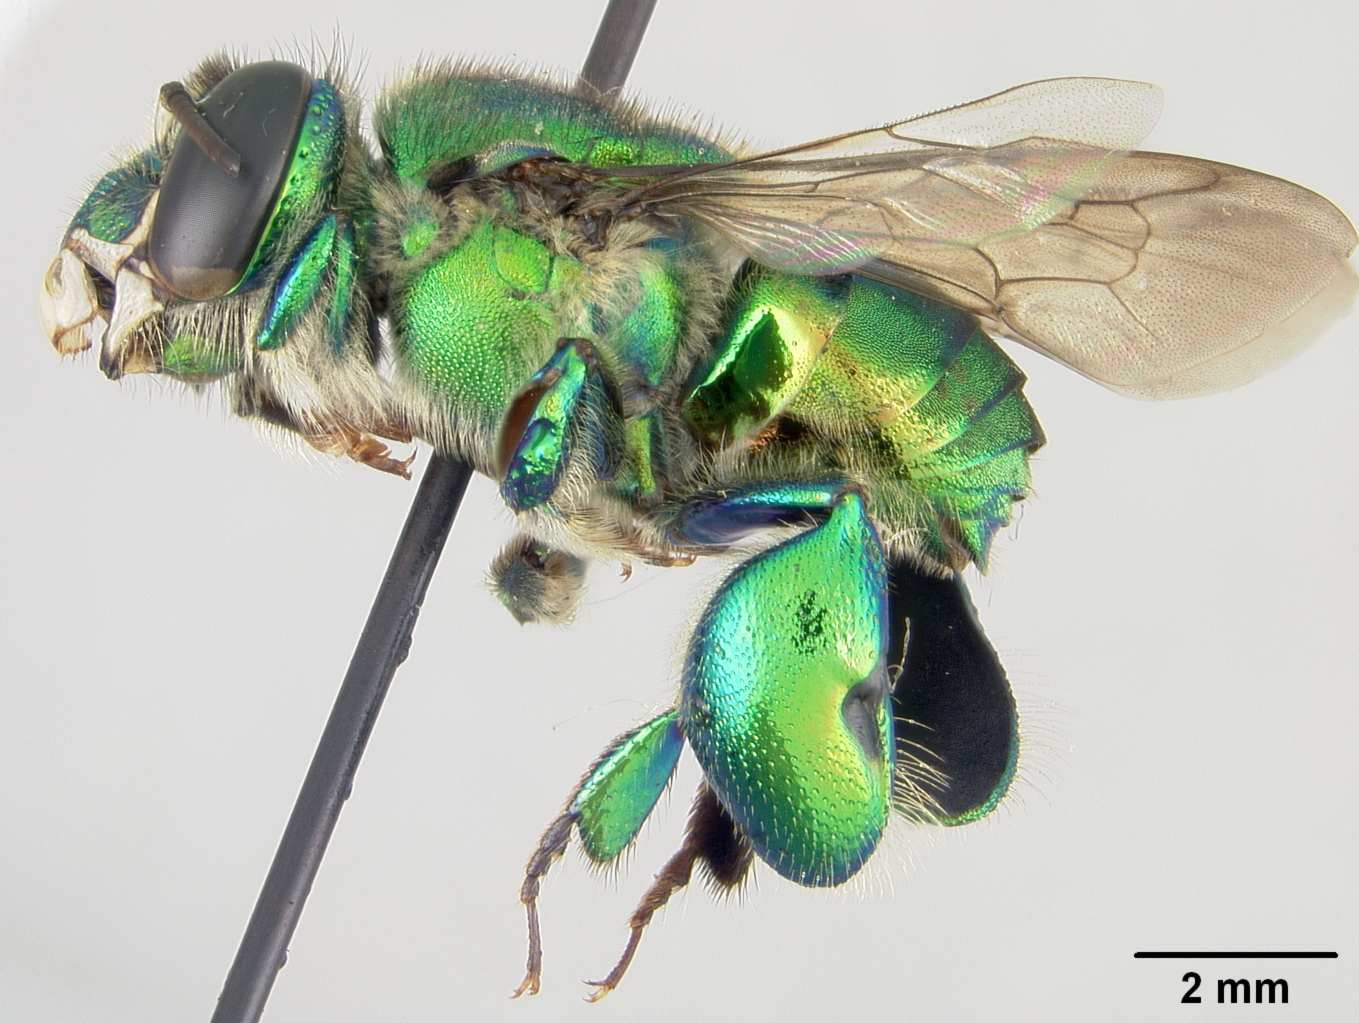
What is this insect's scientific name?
Euglossa prasina
